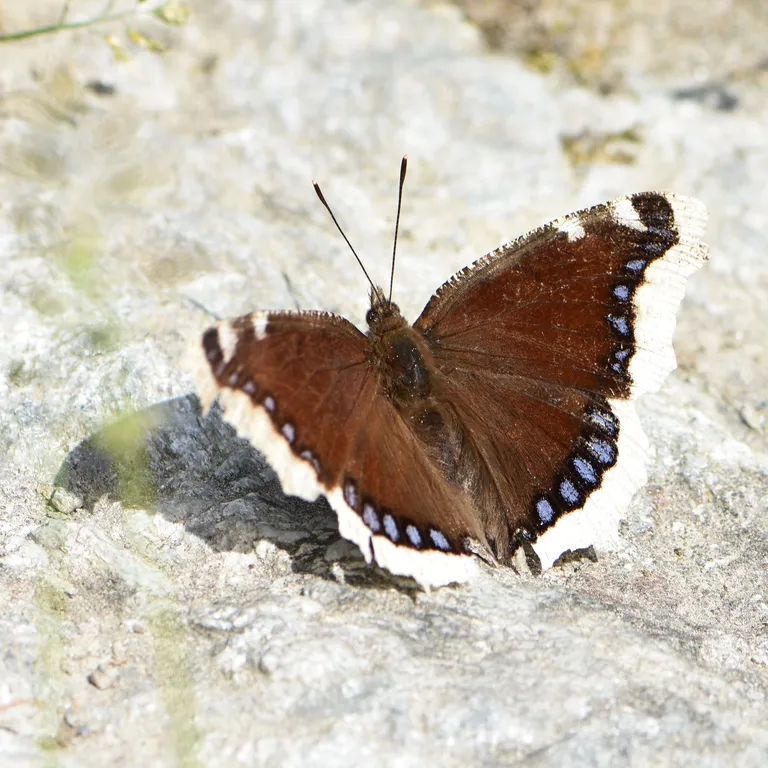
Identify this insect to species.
Nymphalis antiopa
